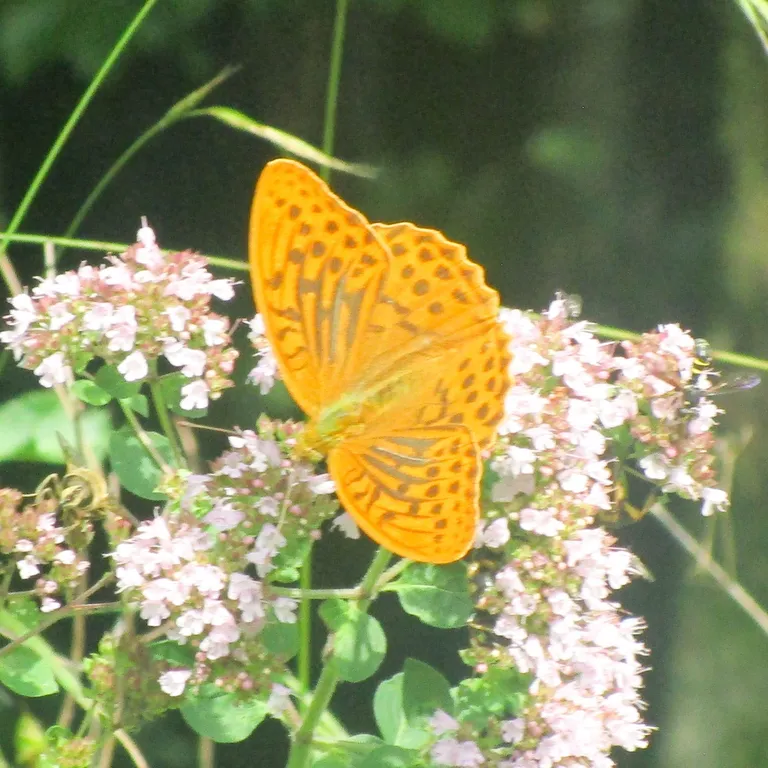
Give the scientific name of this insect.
Argynnis paphia
